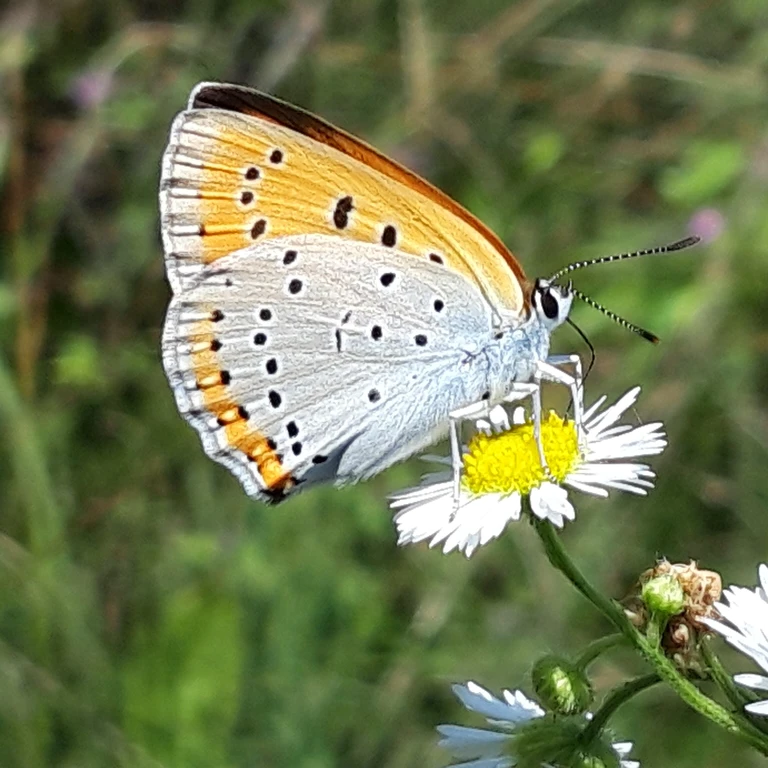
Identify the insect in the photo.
Lycaena dispar
